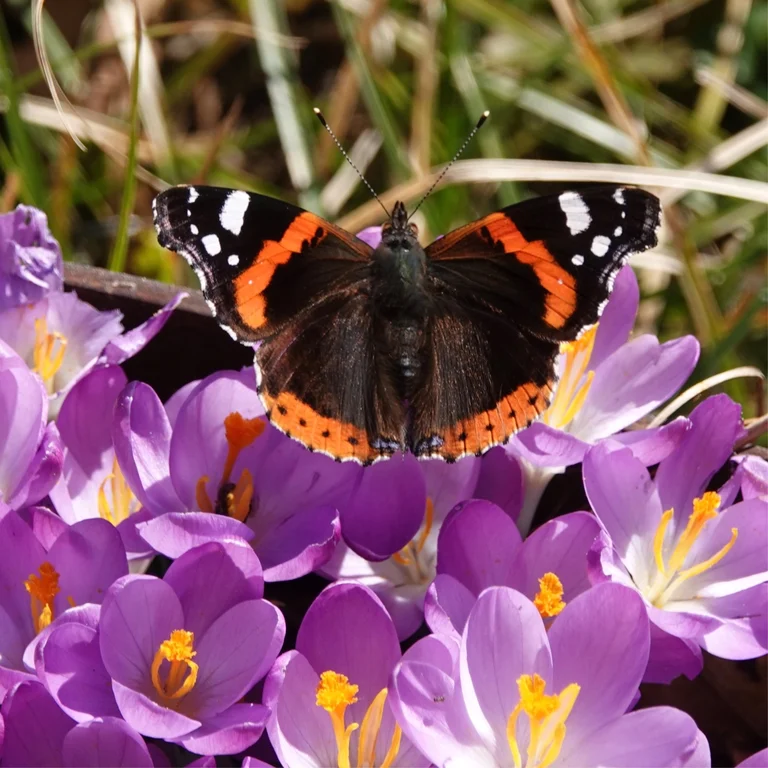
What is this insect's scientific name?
Vanessa atalanta
